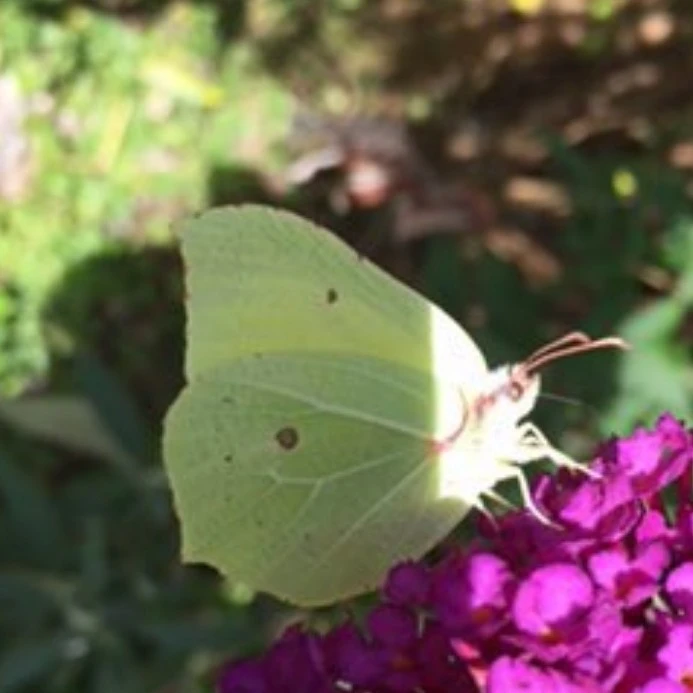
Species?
Gonepteryx rhamni
